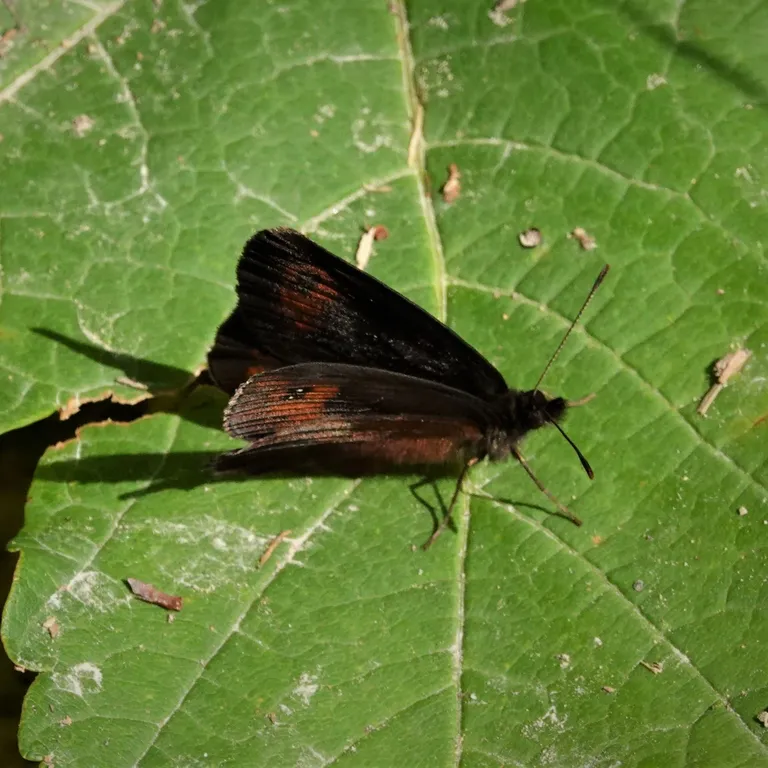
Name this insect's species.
Erebia aethiops
